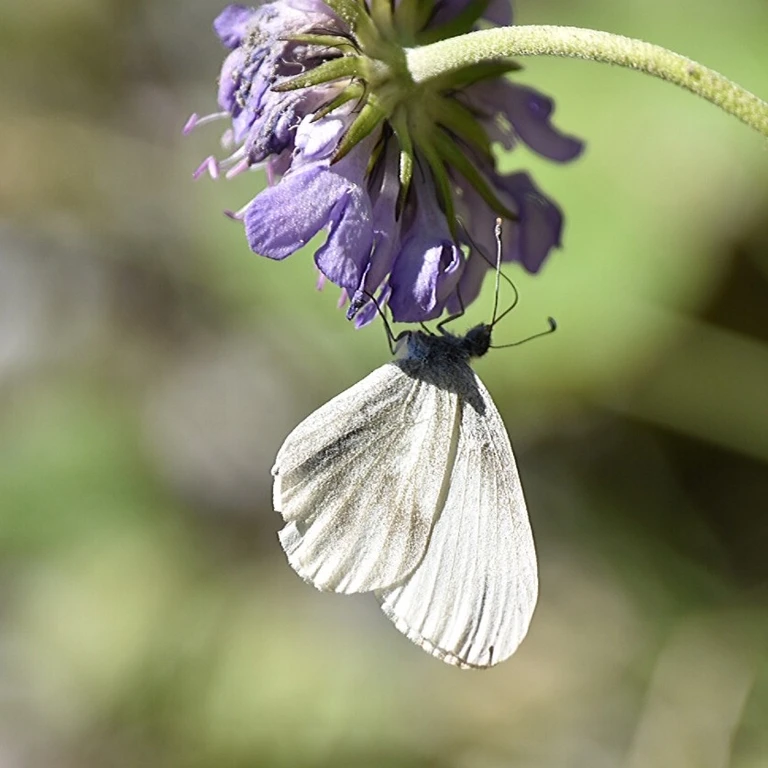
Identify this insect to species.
Leptidea sinapis/juvernica
